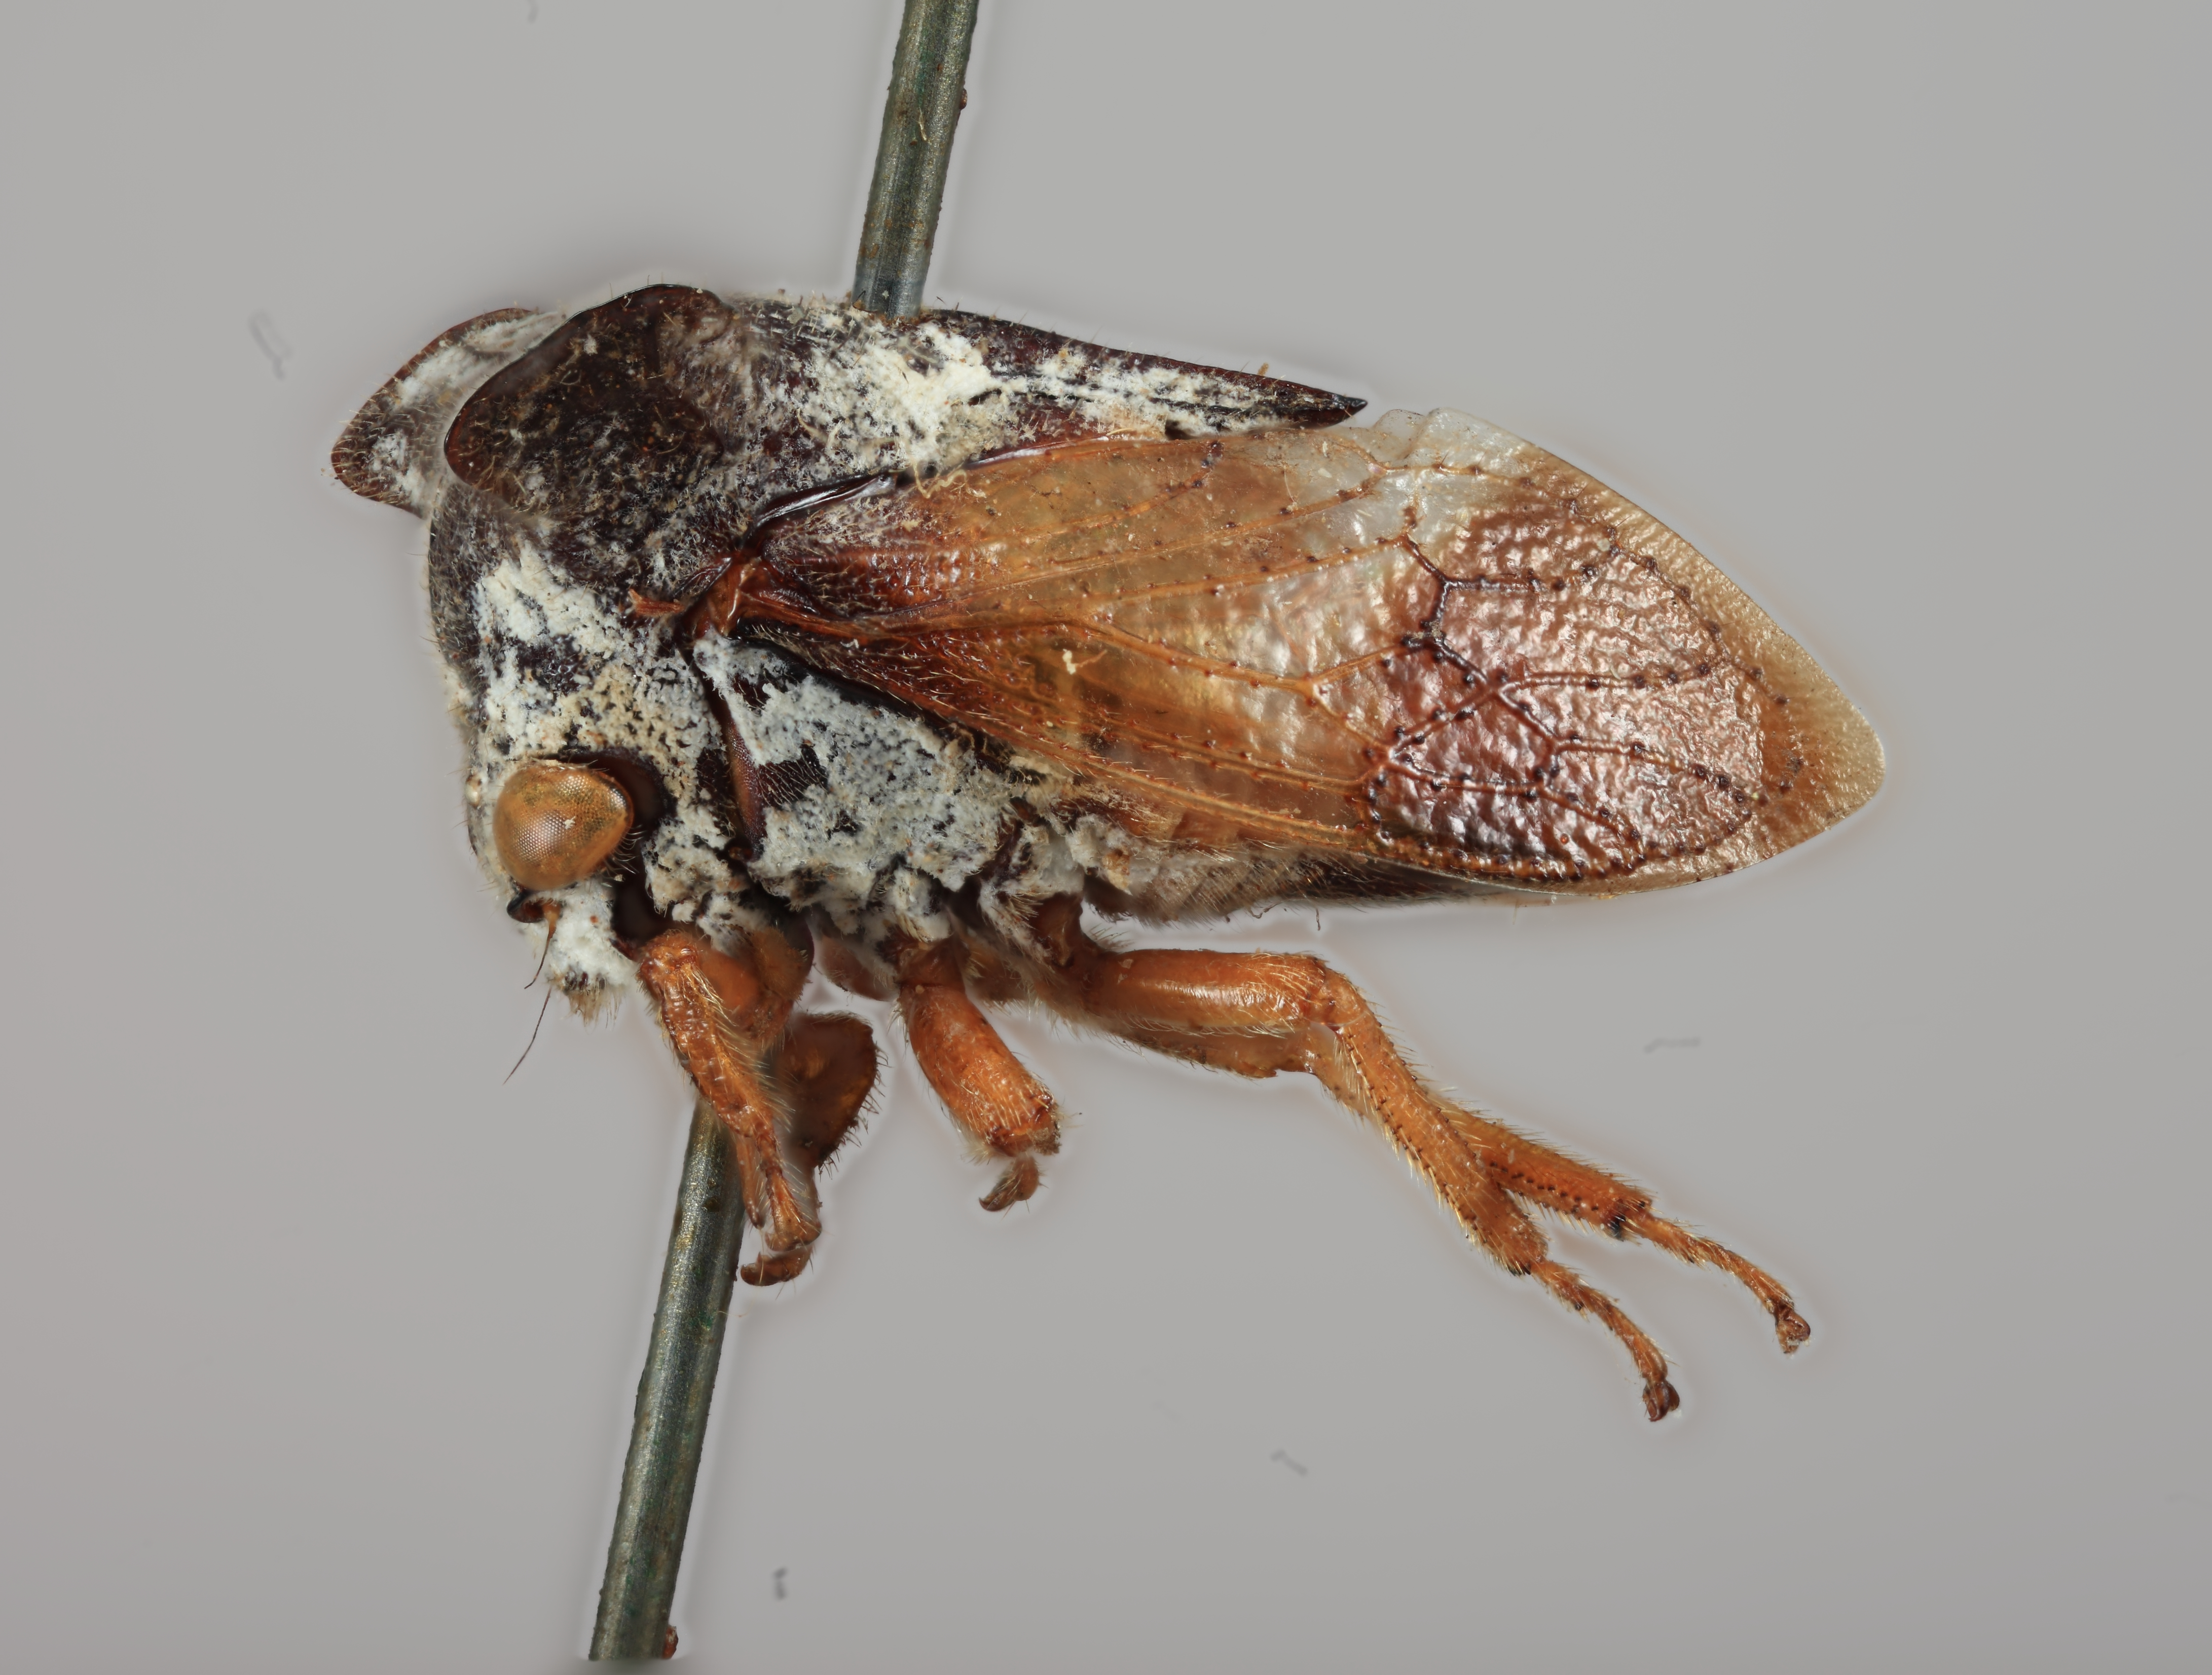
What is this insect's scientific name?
Centruchus laticornis
